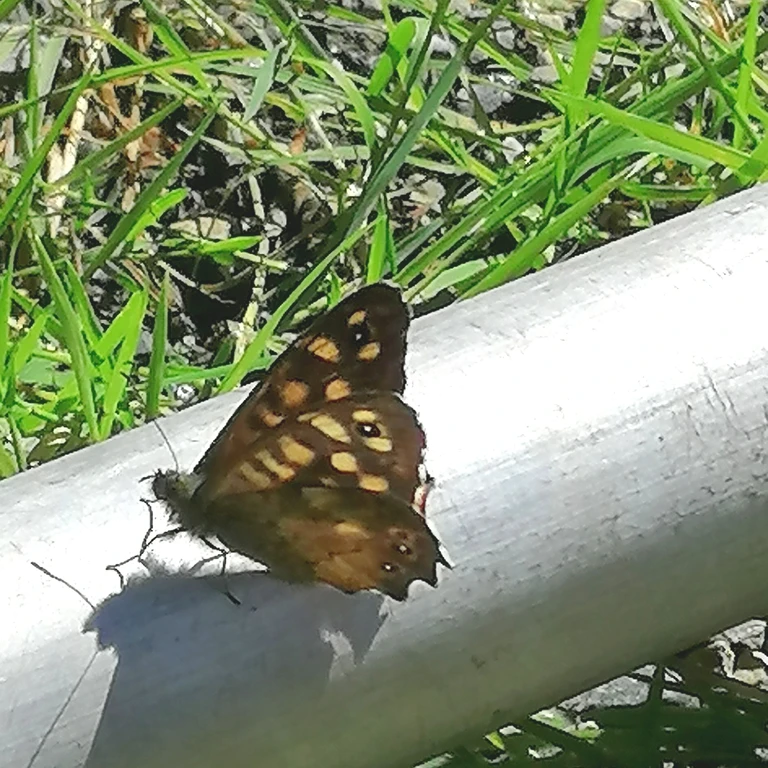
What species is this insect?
Pararge aegeria
